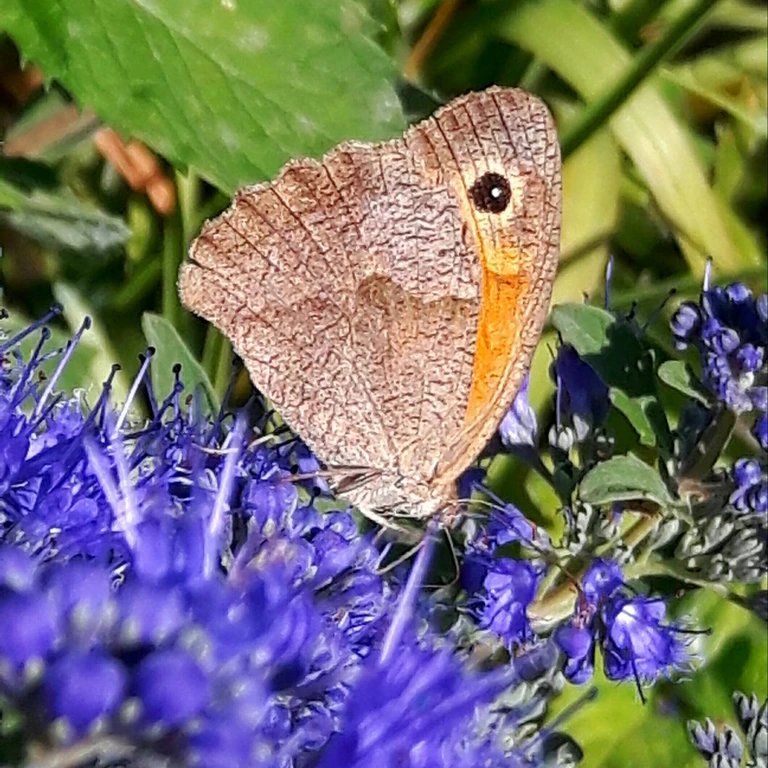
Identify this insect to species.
Maniola jurtina
